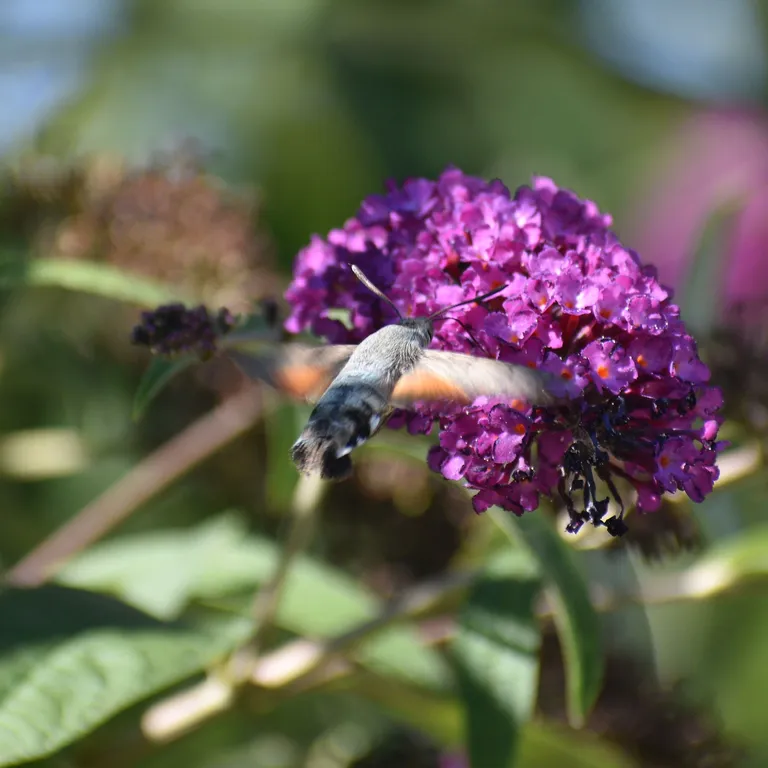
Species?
Macroglossum stellatarum
